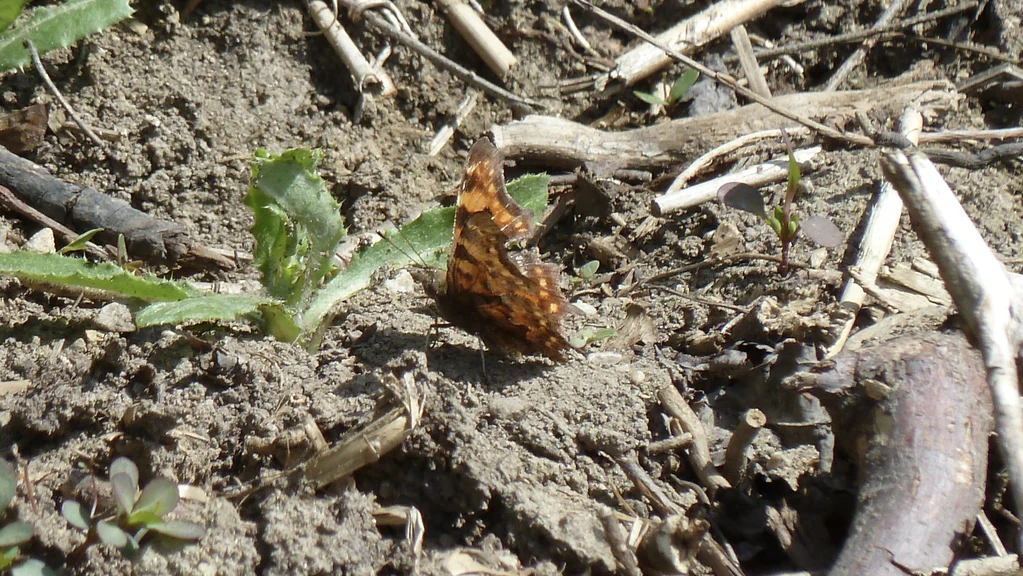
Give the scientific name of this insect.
Polygonia c-album
